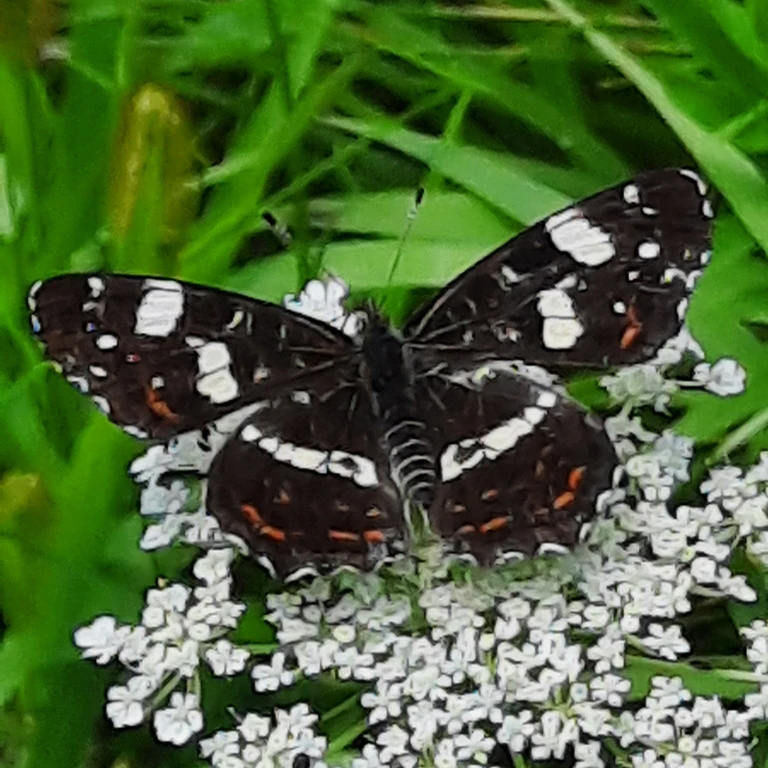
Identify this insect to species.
Araschnia levana
